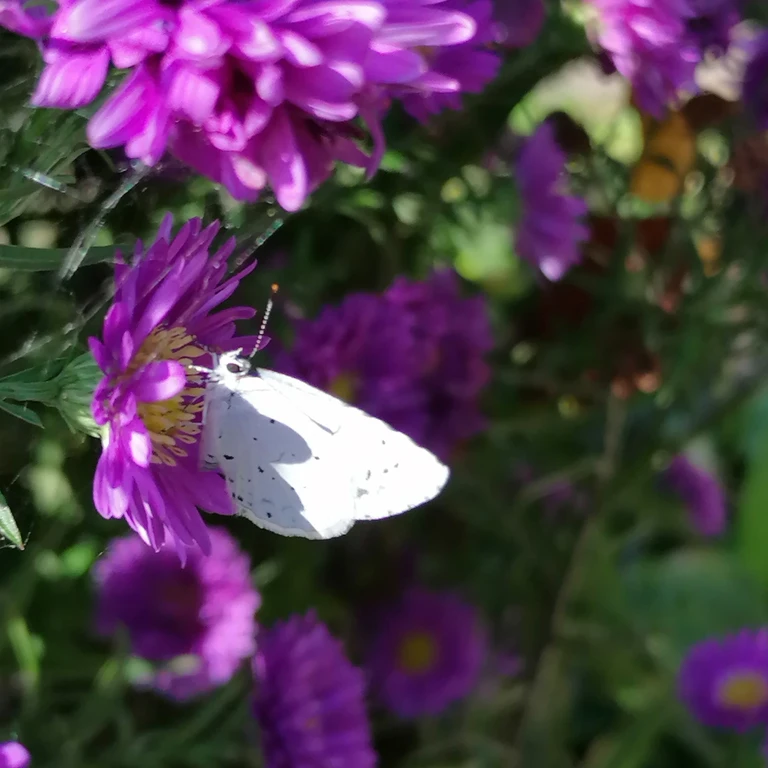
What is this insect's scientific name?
Celastrina argiolus
